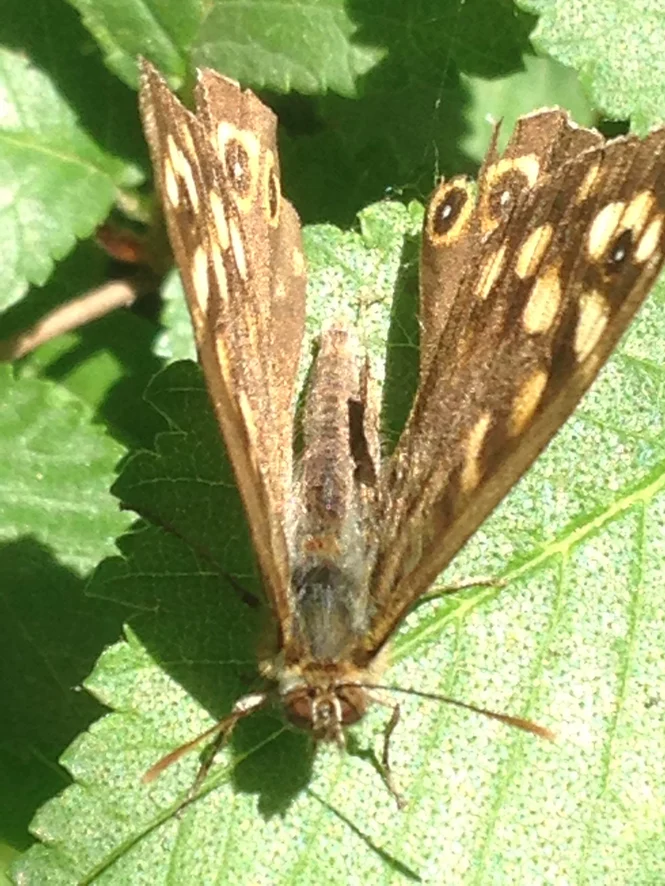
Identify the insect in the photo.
Pararge aegeria
